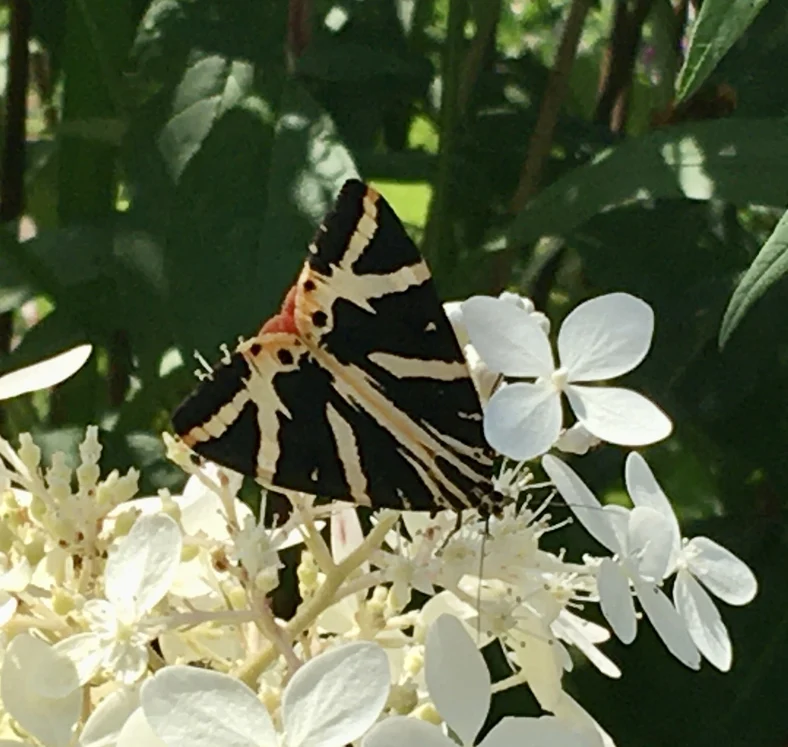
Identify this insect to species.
Euplagia quadripunctaria
